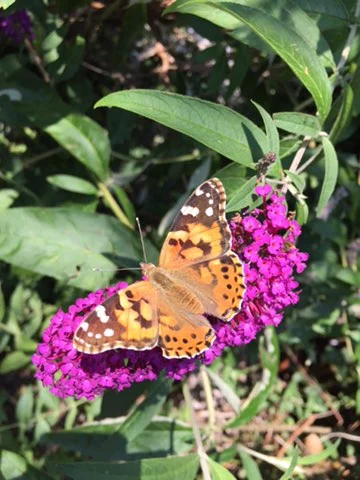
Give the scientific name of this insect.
Vanessa cardui
